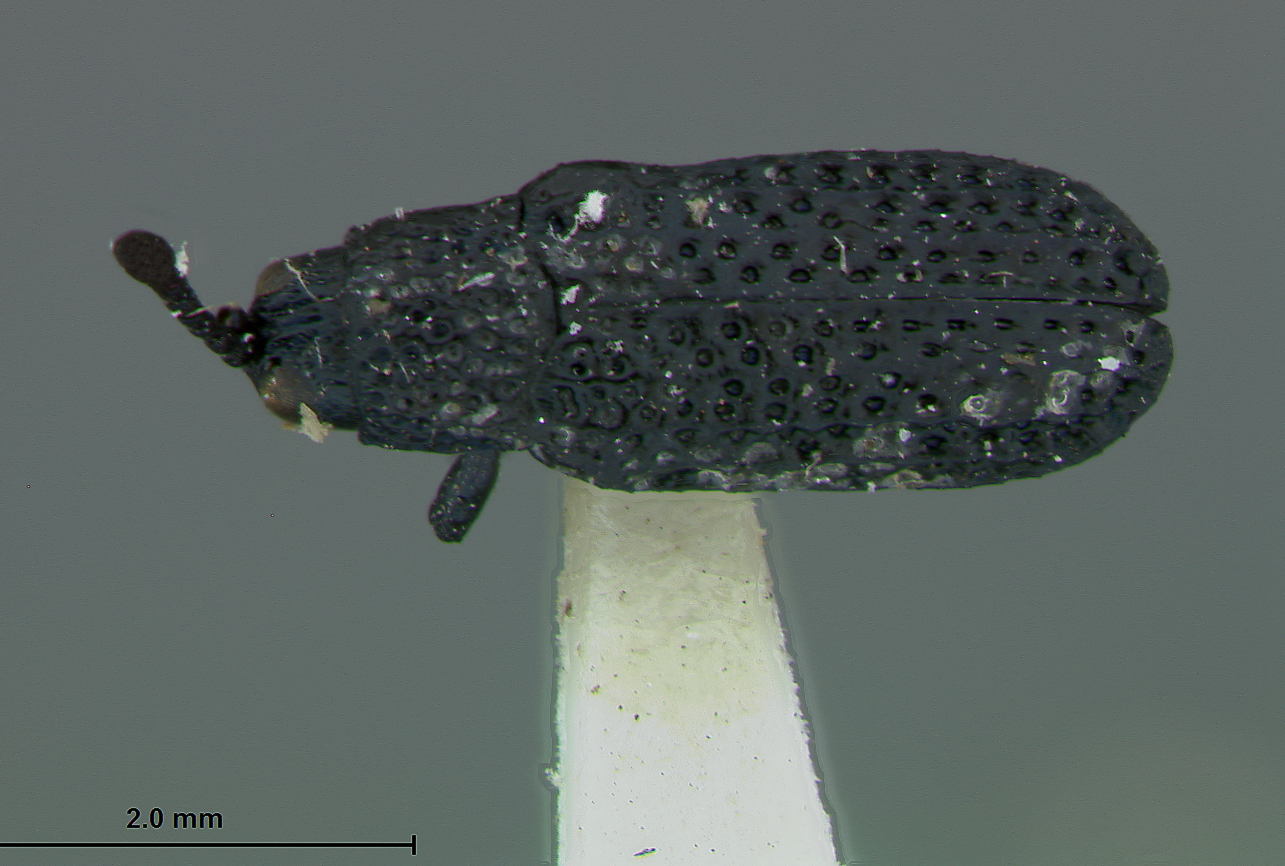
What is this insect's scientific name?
Microrhopala floridana
